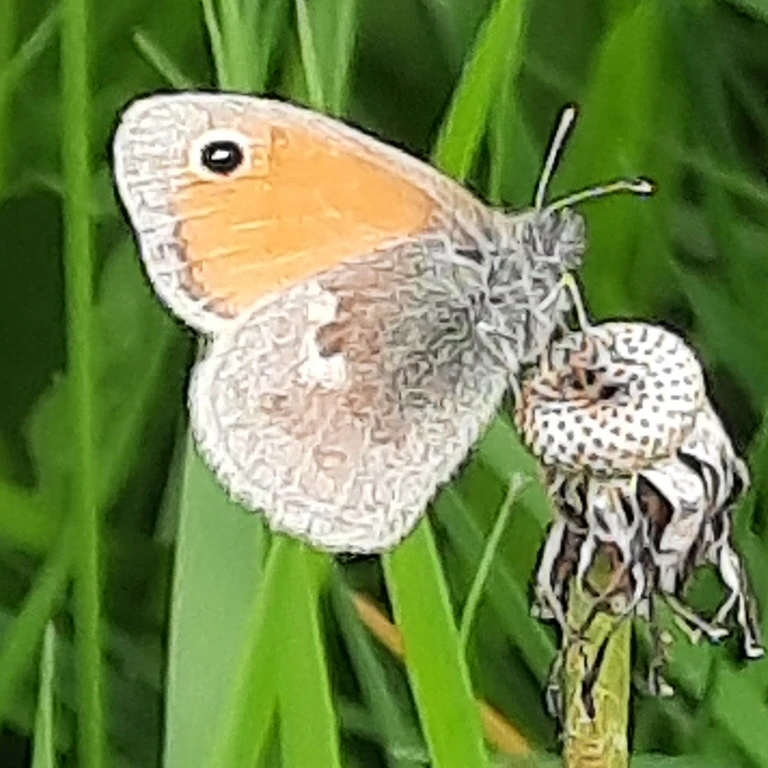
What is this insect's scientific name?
Coenonympha pamphilus
